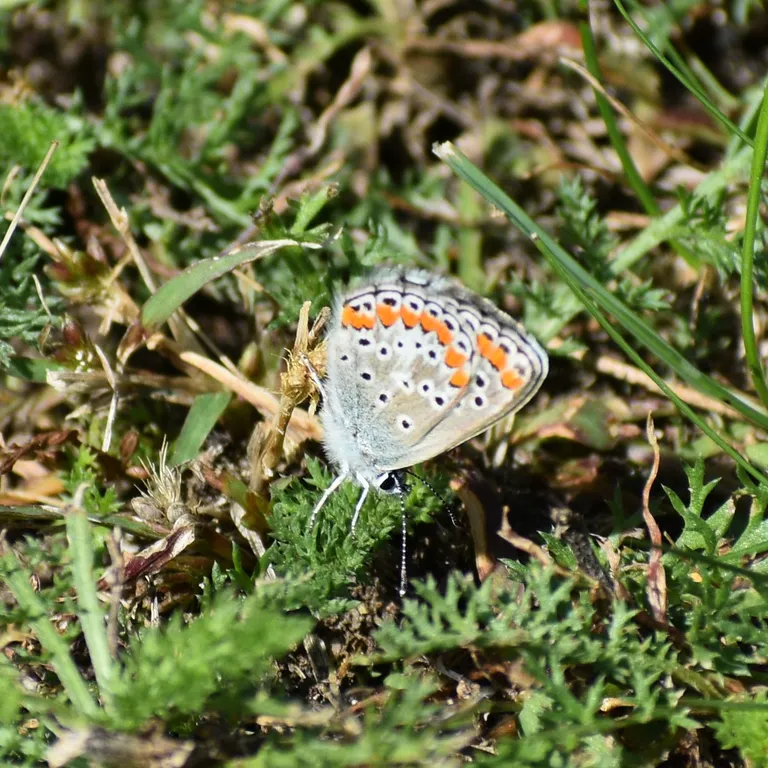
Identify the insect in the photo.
Aricia agestis/artaxerxes
